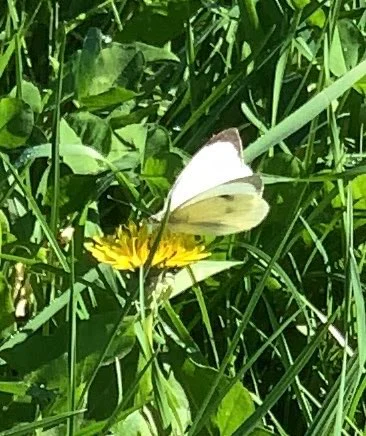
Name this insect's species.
Pieris brassicae
